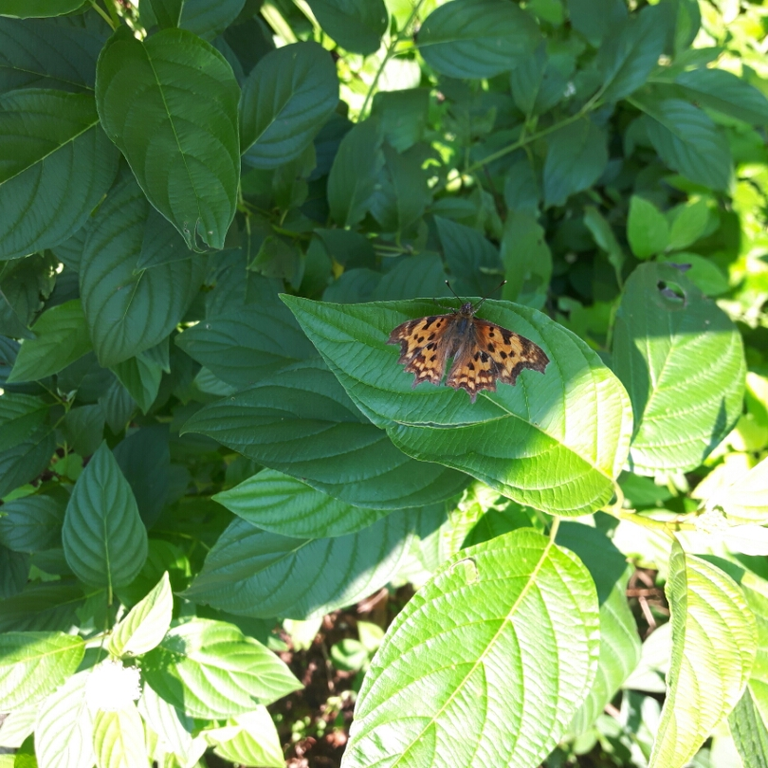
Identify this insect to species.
Polygonia c-album
